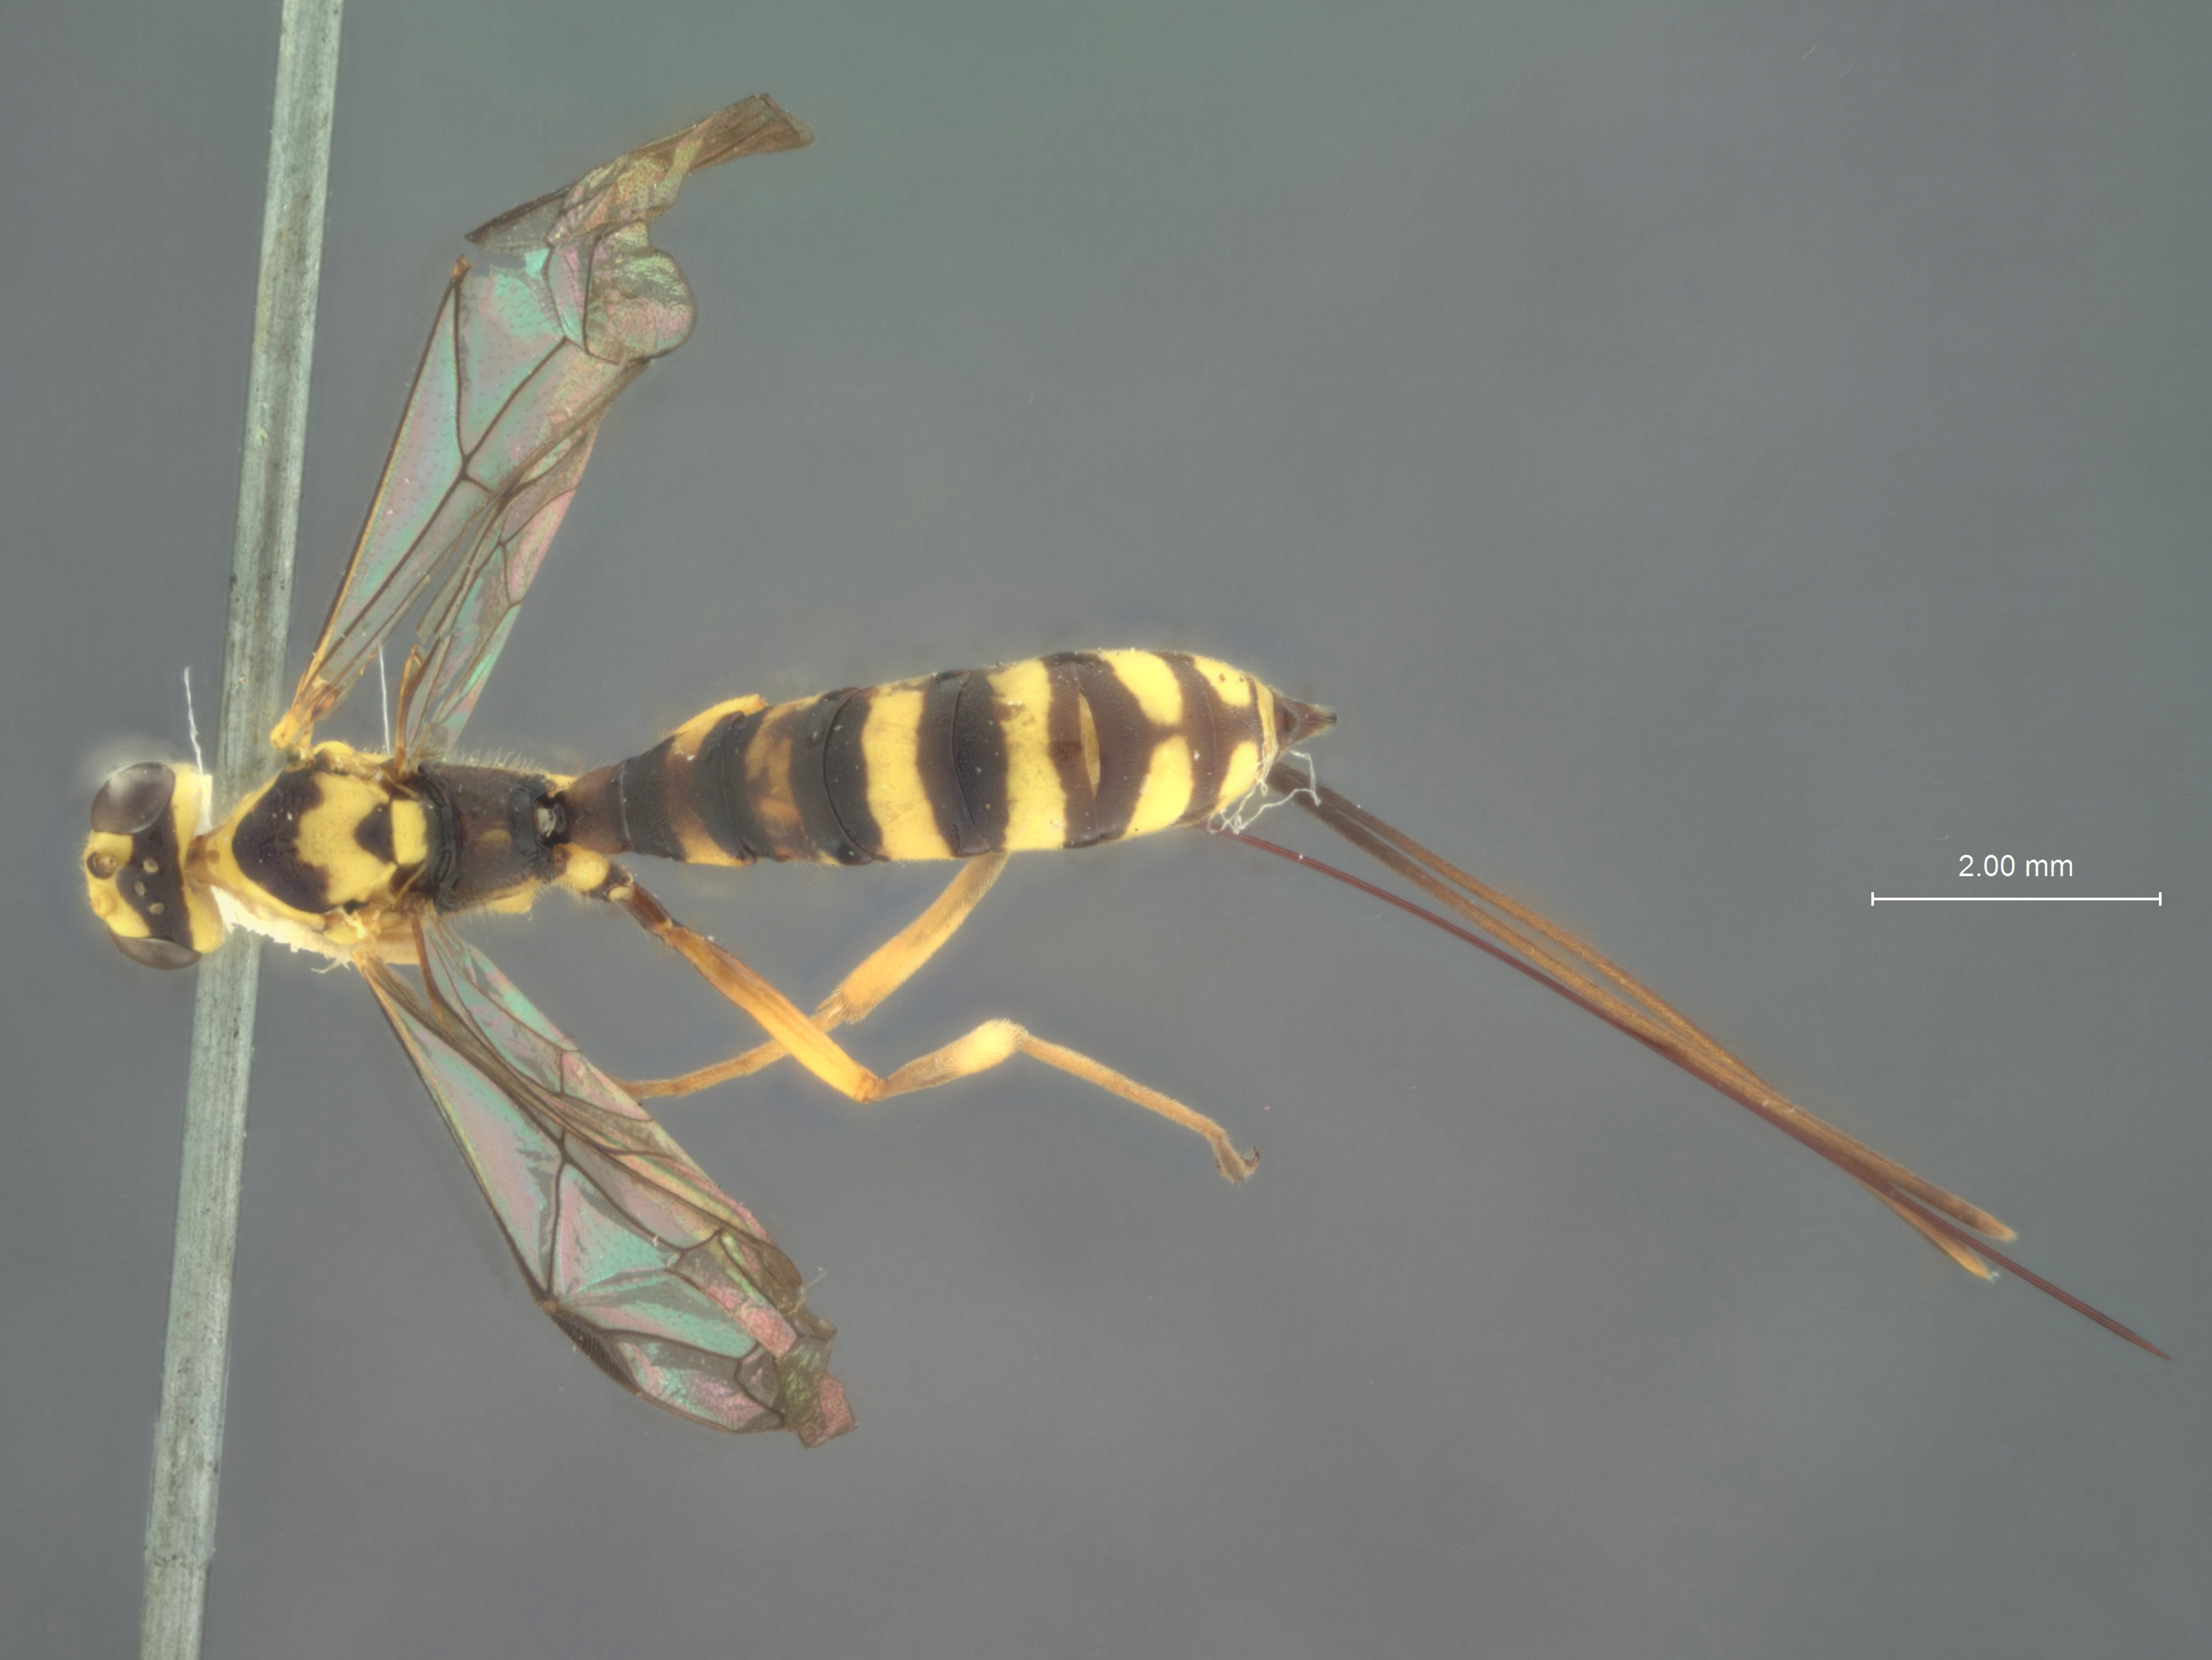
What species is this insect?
Triancyra luzonica
